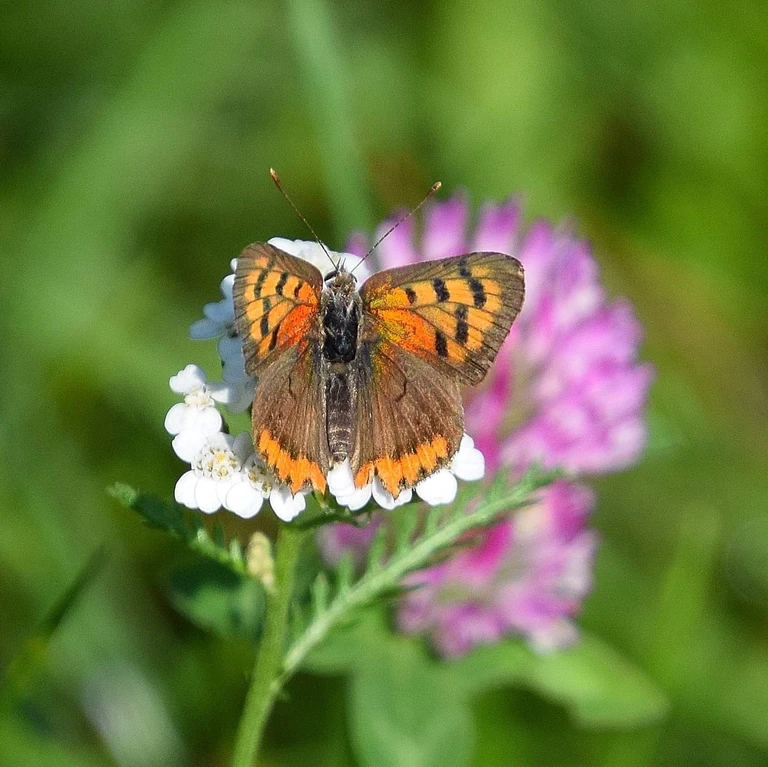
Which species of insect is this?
Lycaena phlaeas
